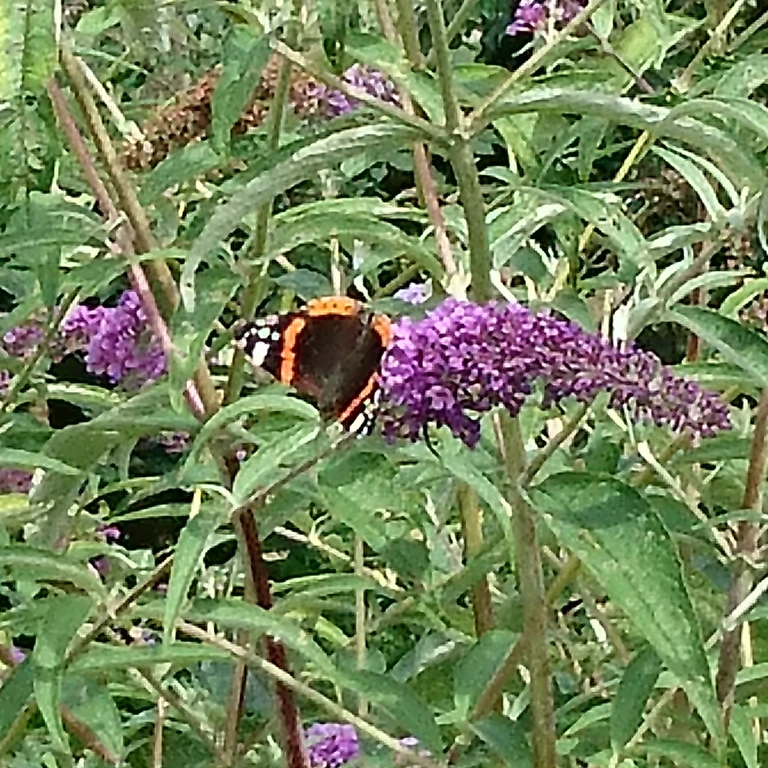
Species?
Vanessa atalanta
